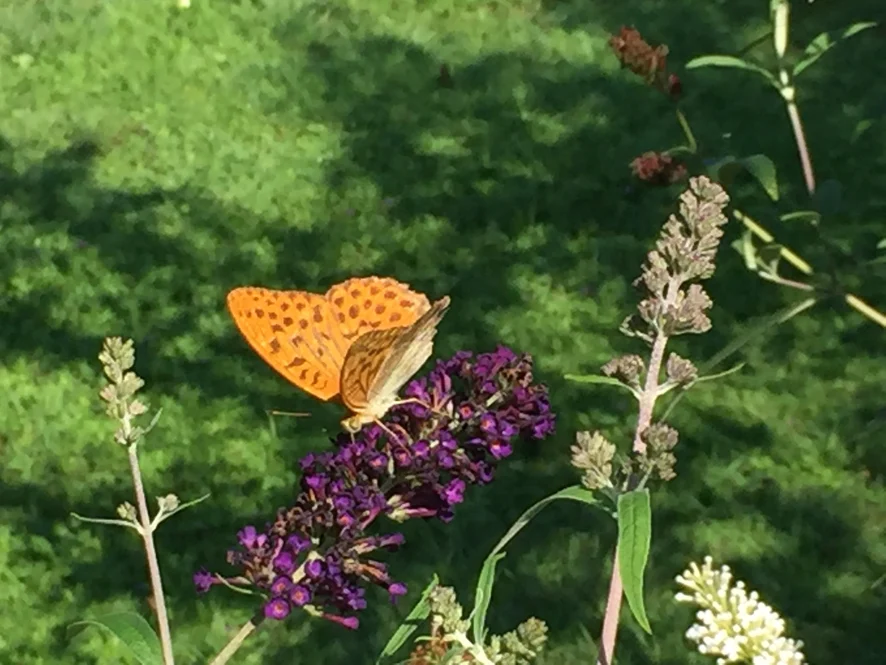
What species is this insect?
Argynnis paphia
